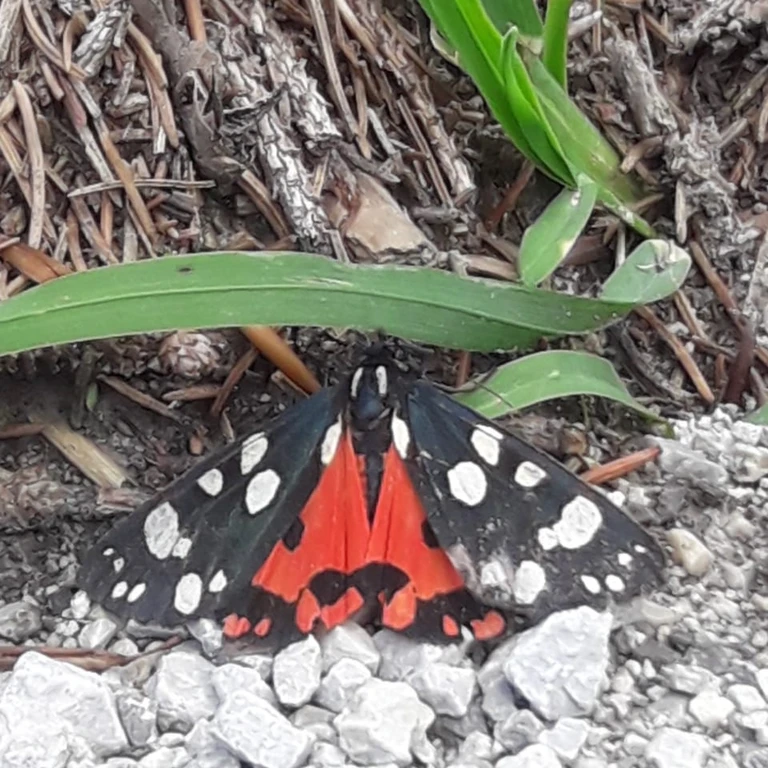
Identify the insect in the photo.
Callimorpha dominula
